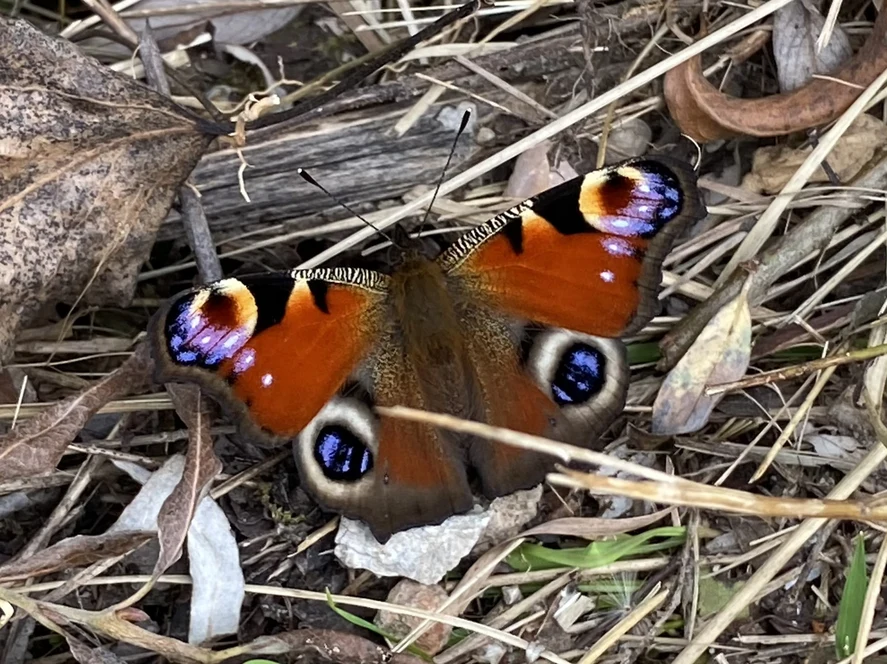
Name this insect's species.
Aglais io
